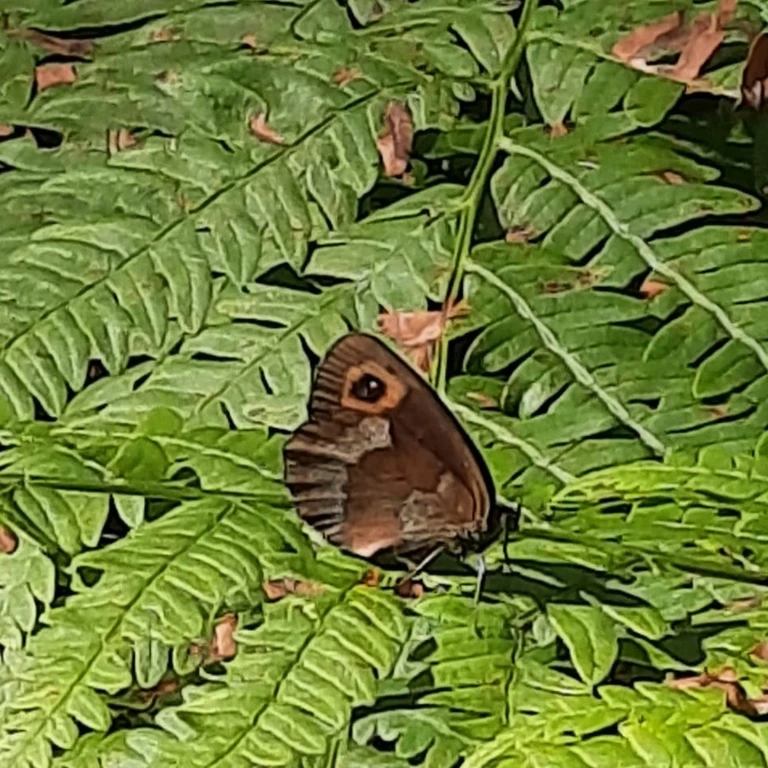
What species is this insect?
Erebia aethiops
